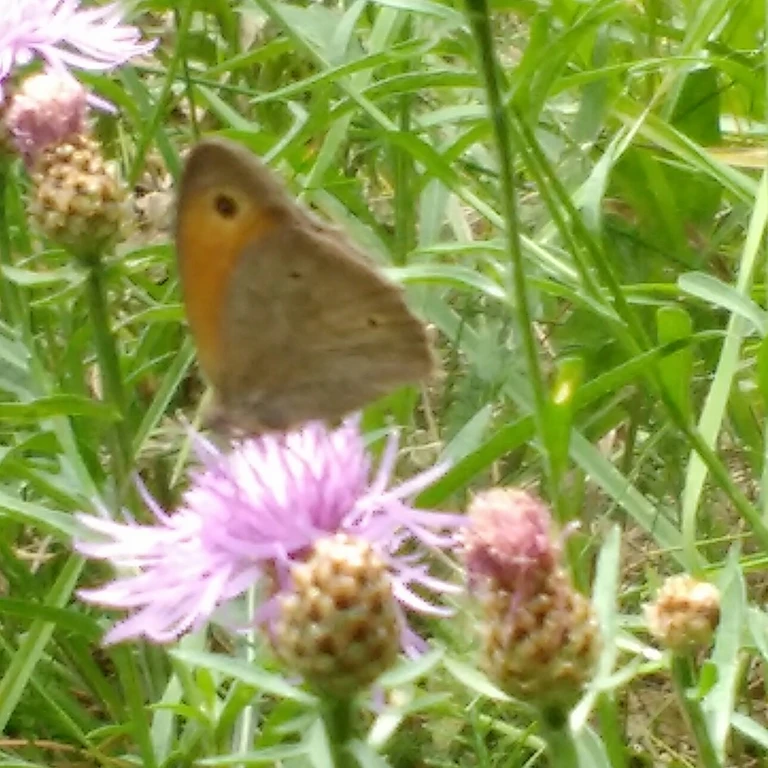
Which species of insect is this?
Maniola jurtina
